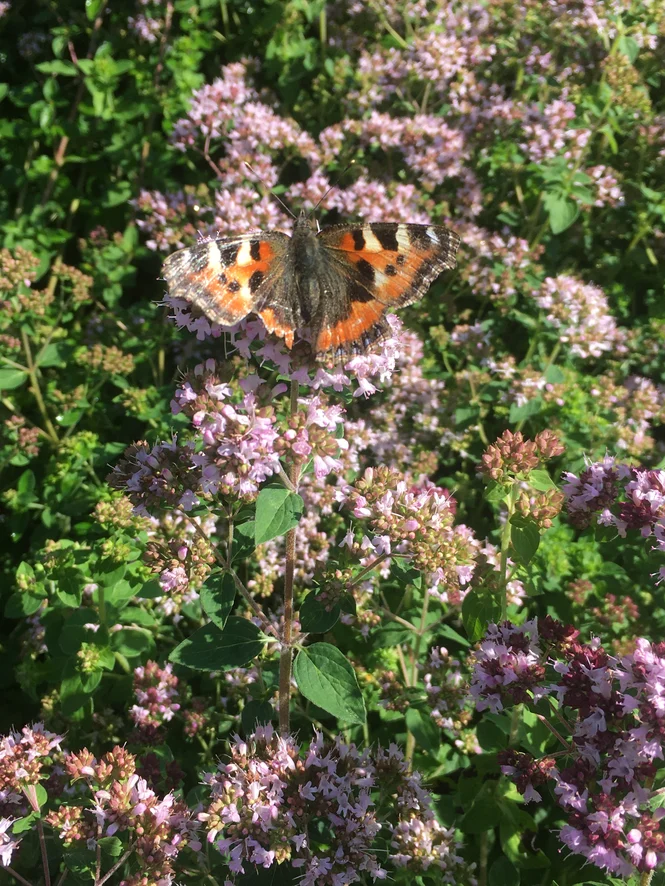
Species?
Aglais urticae
